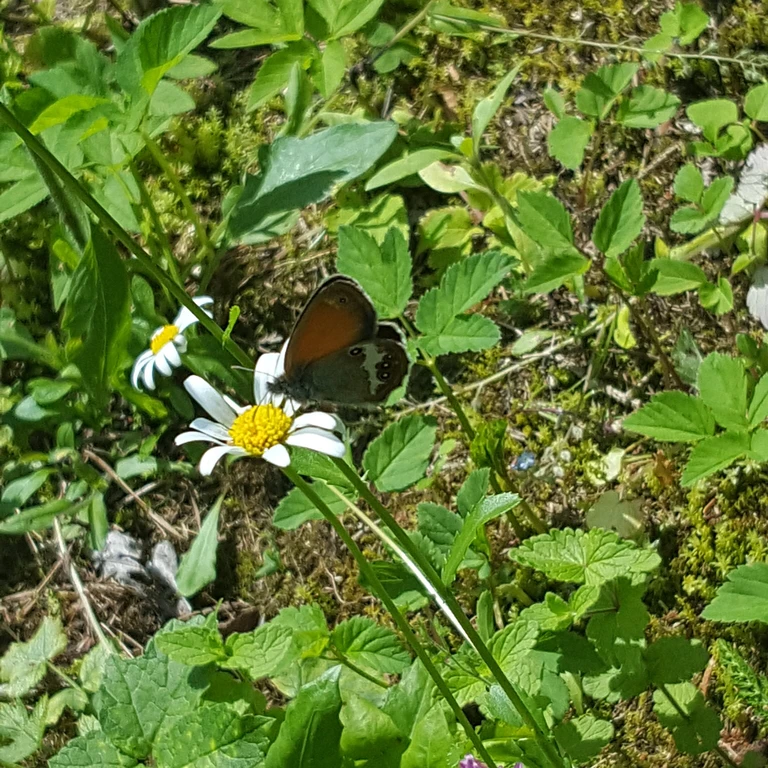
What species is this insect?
Coenonympha arcania
